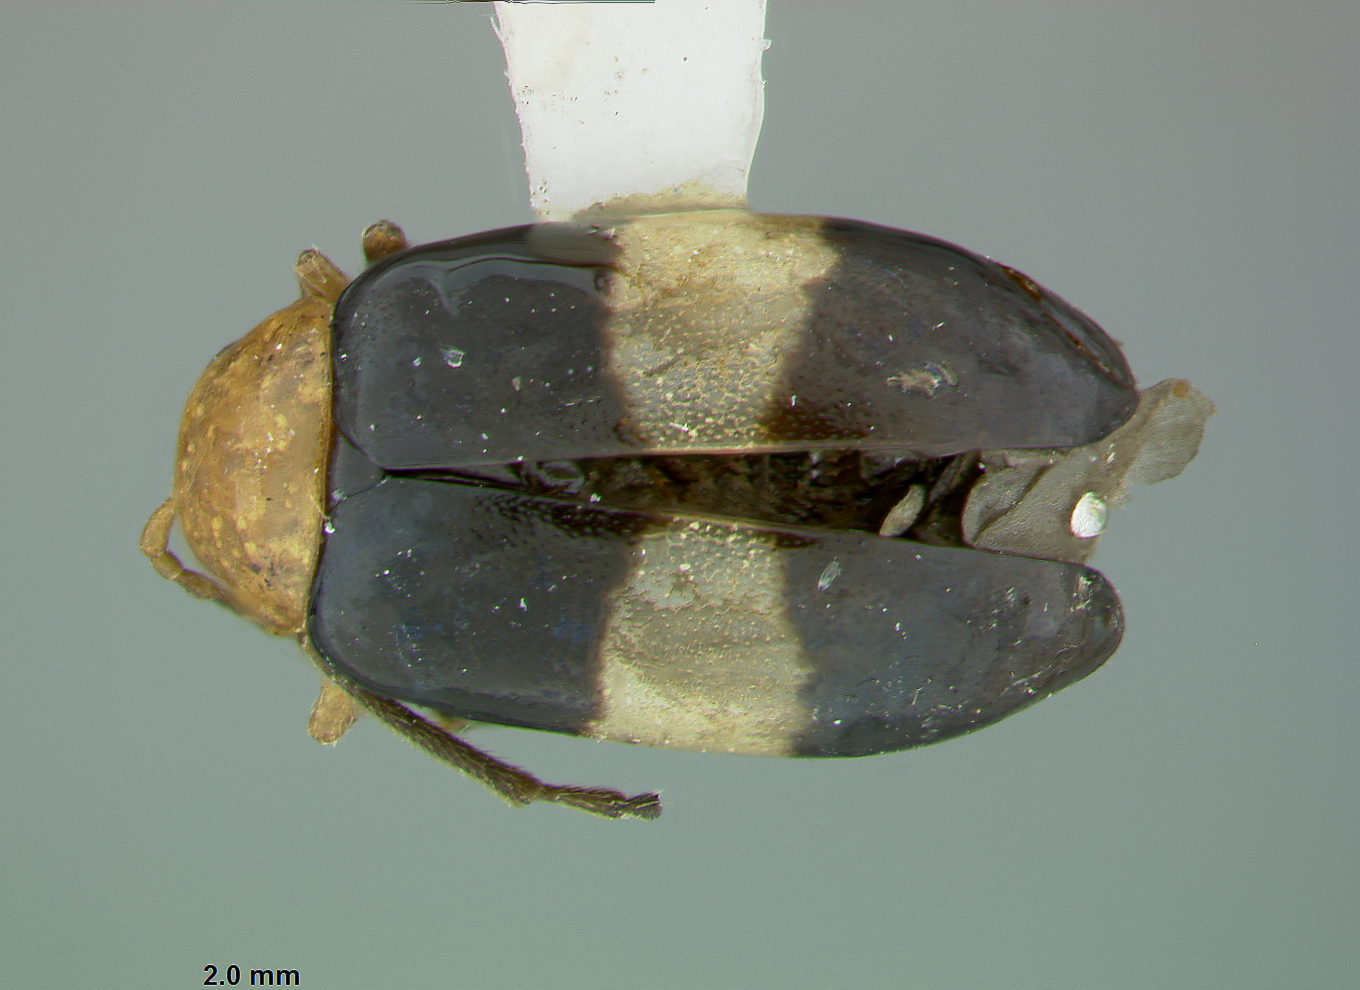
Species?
Monolepta liui
